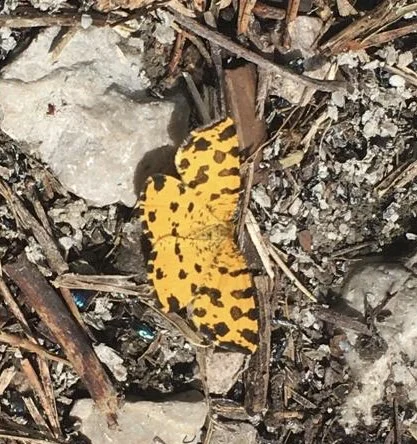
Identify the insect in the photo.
Pseudopanthera macularia
